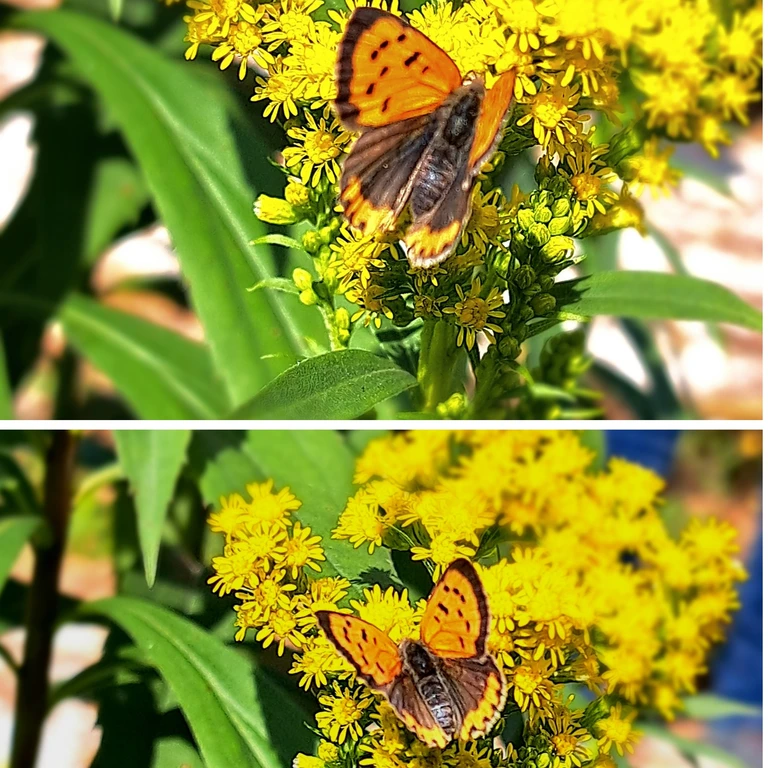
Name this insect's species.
Lycaena phlaeas
